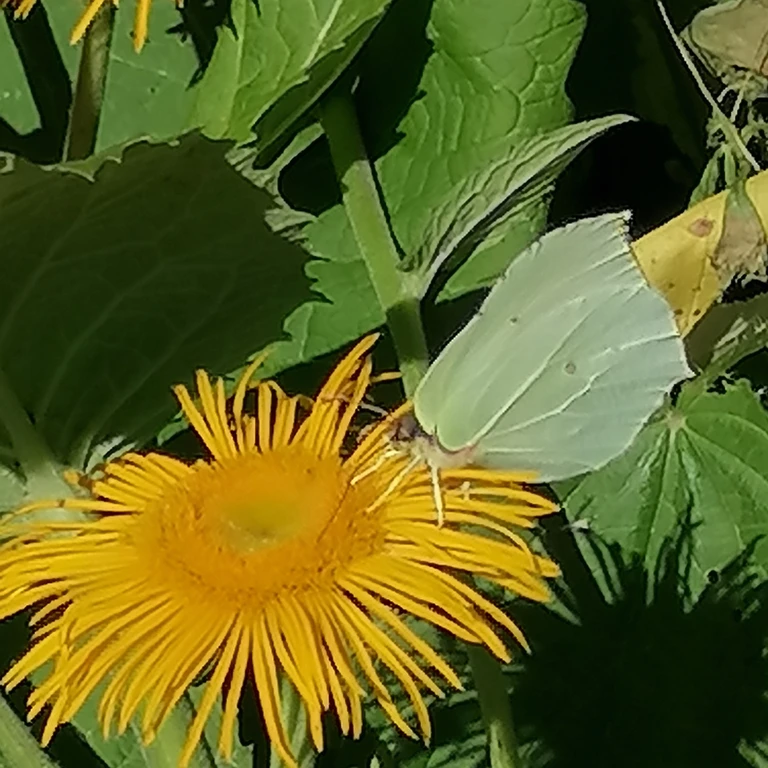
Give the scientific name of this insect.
Gonepteryx rhamni
